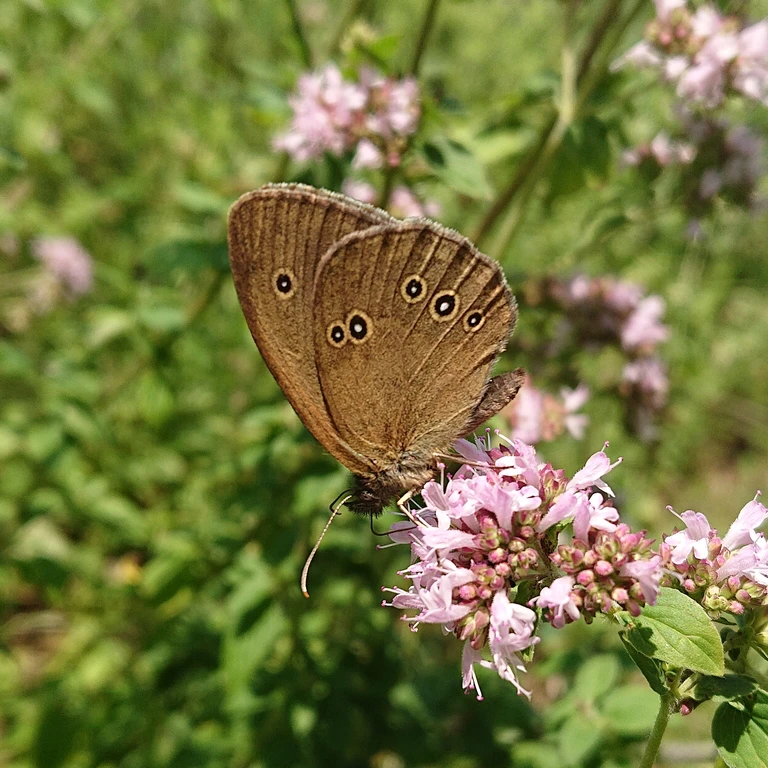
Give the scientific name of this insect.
Aphantopus hyperantus
